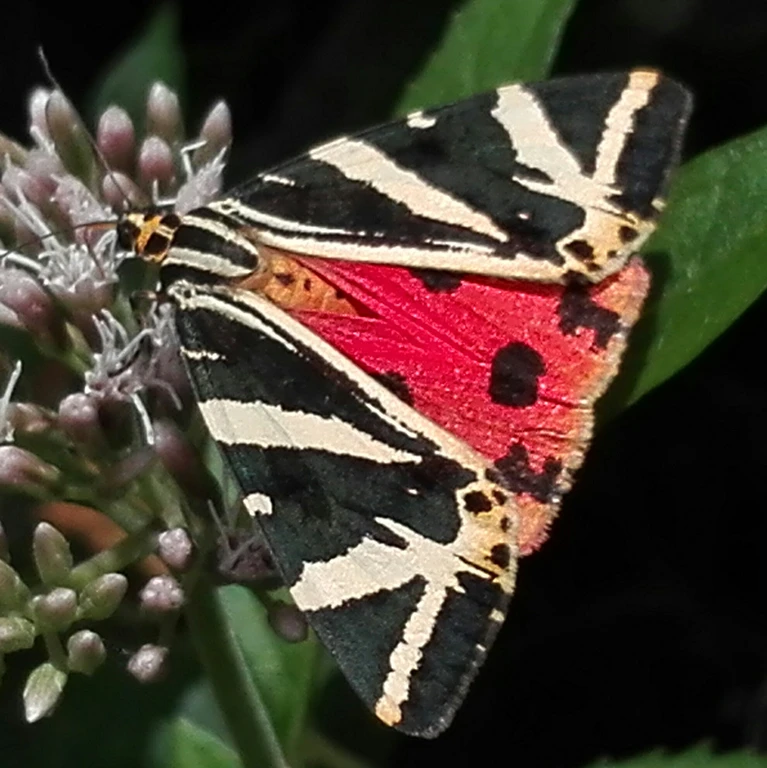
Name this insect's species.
Euplagia quadripunctaria
